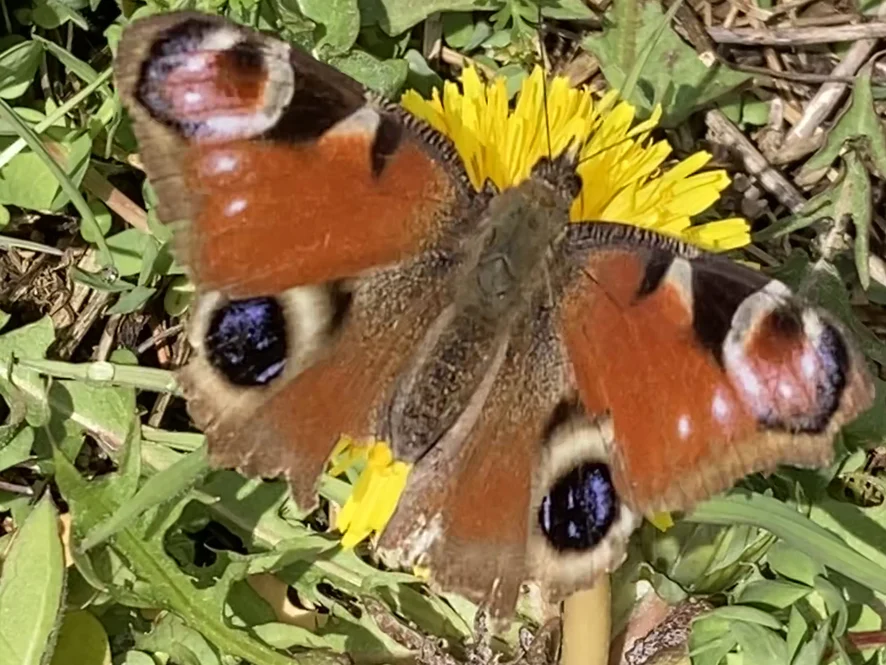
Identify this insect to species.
Aglais io
